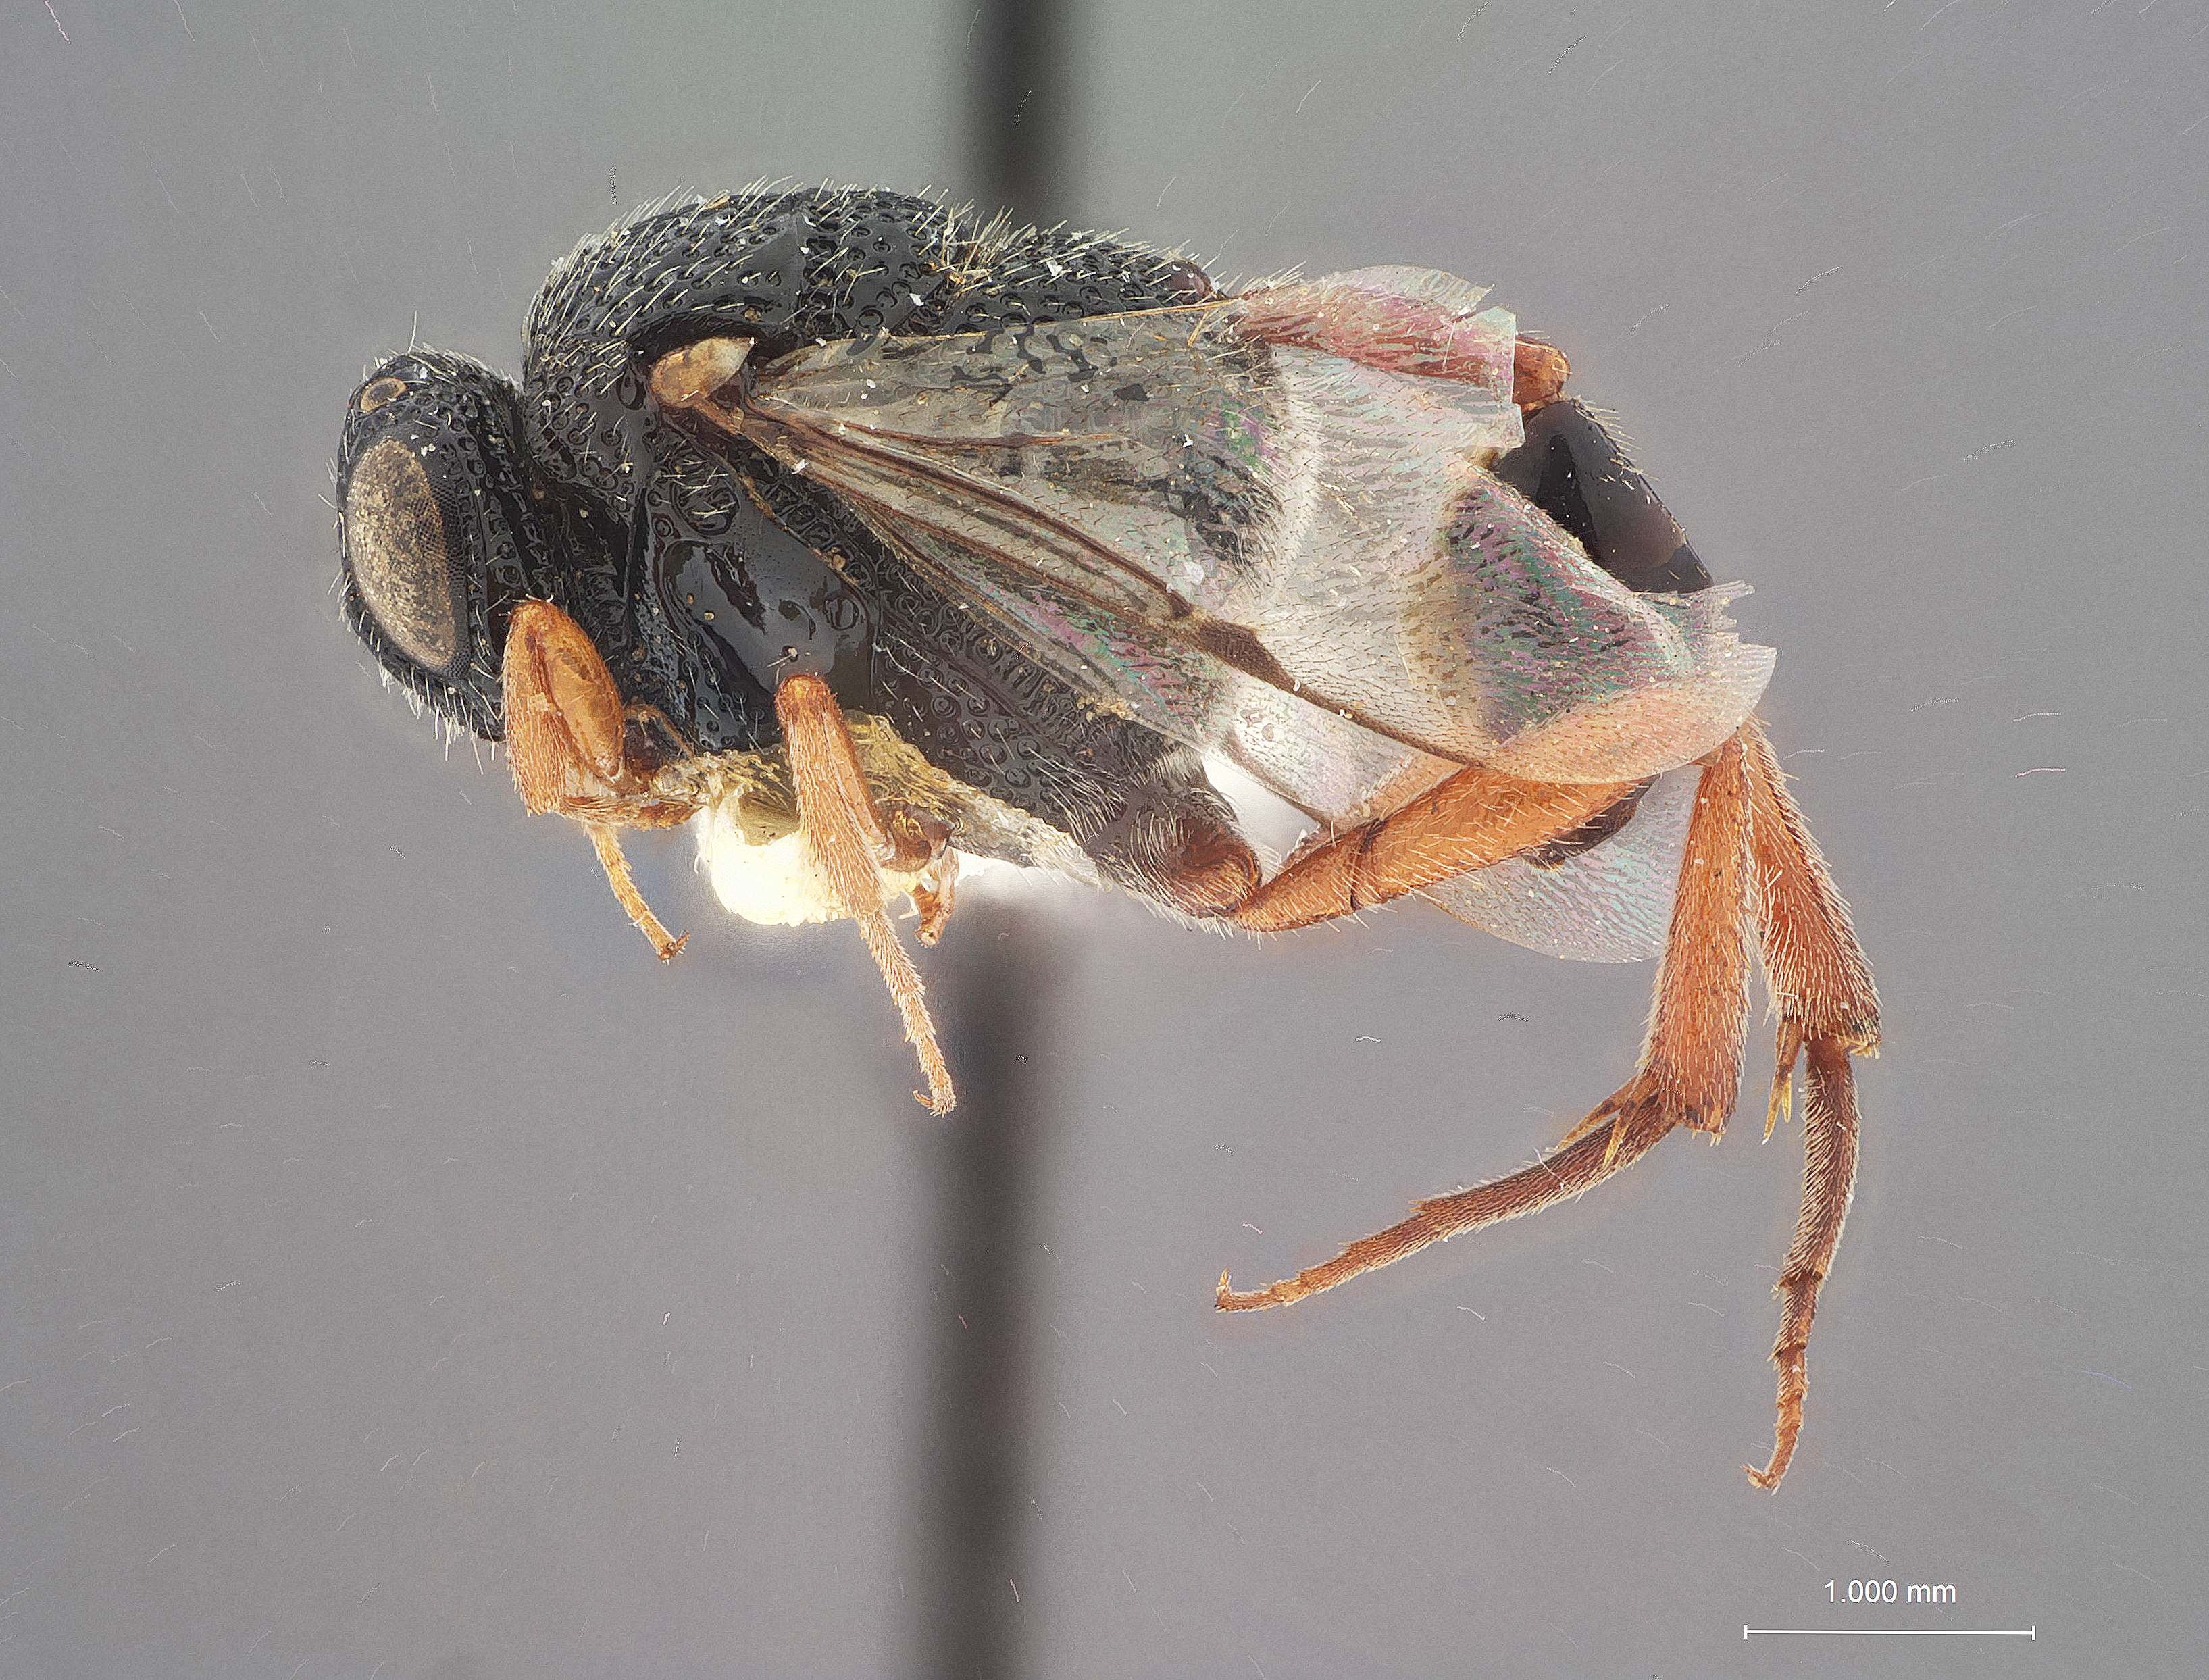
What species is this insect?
Hyptia femorata
